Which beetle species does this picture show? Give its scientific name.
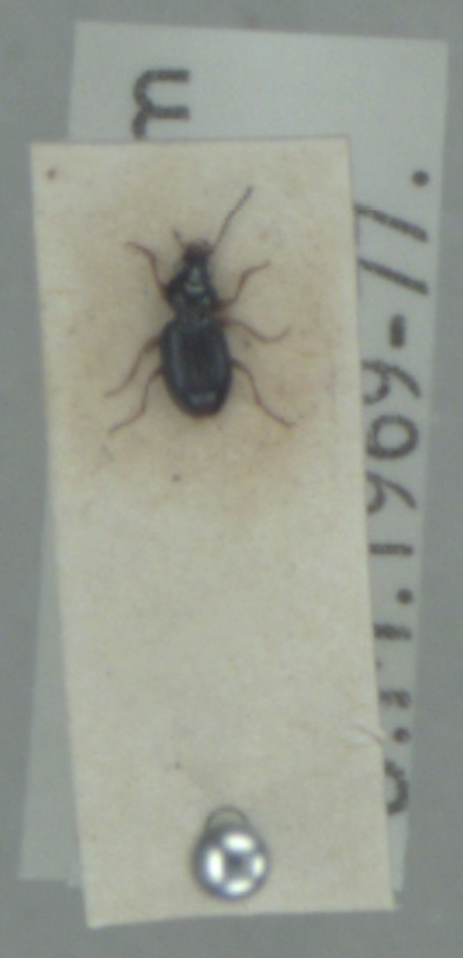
Bembidion gilvipes
